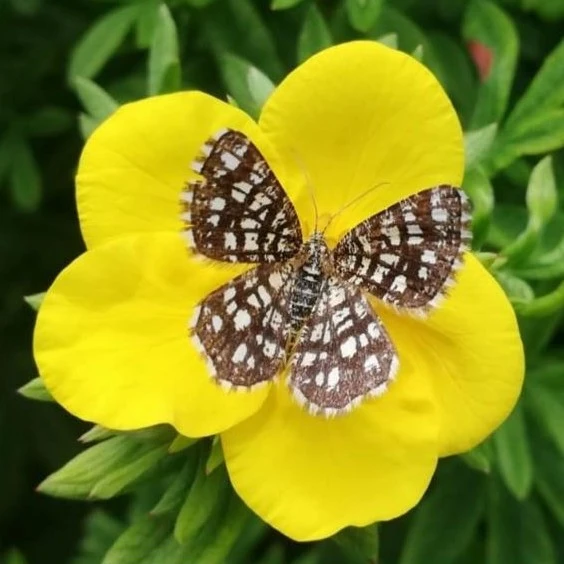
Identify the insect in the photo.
Chiasmia clathrata
